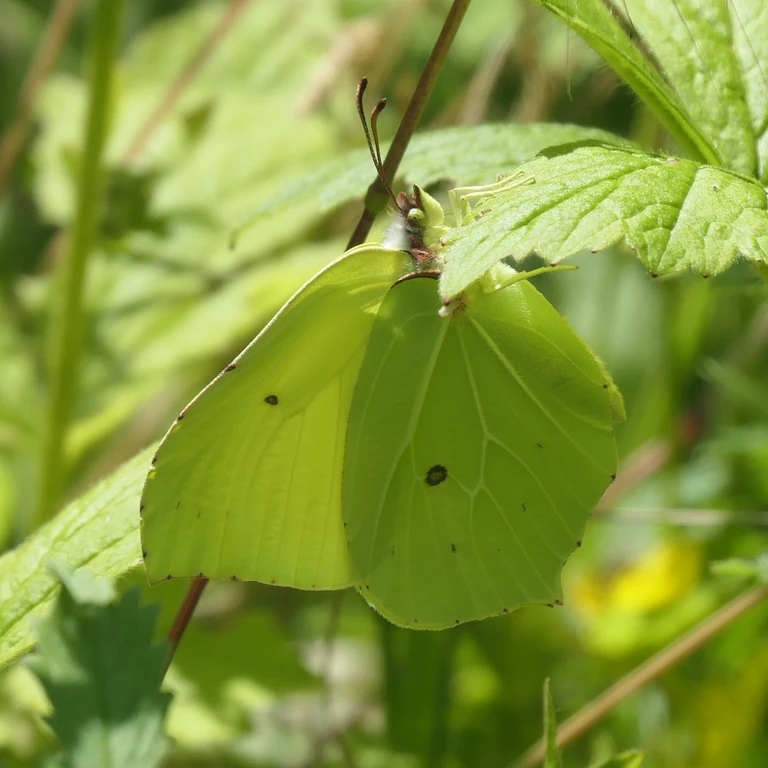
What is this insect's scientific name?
Gonepteryx rhamni
